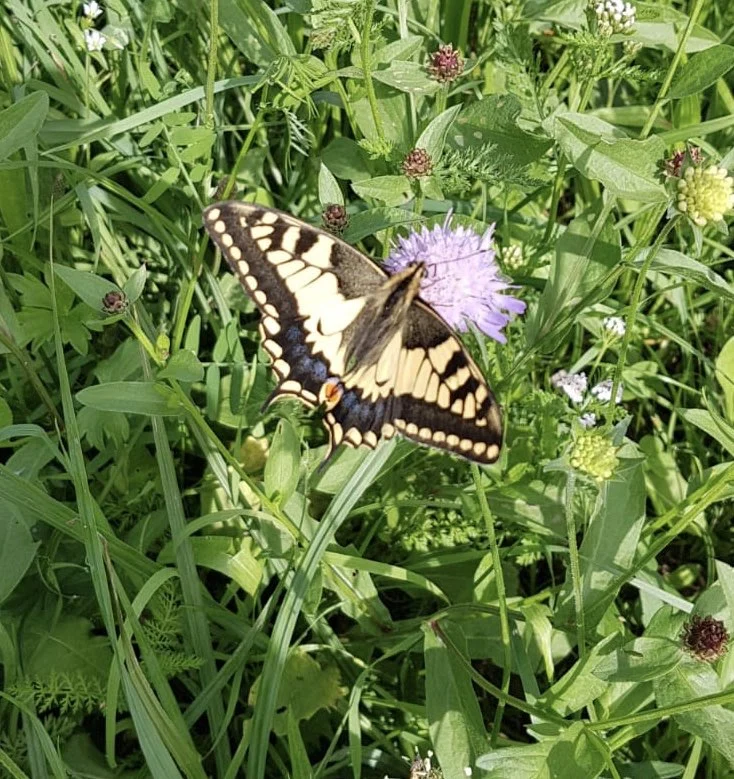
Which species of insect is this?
Papilio machaon
